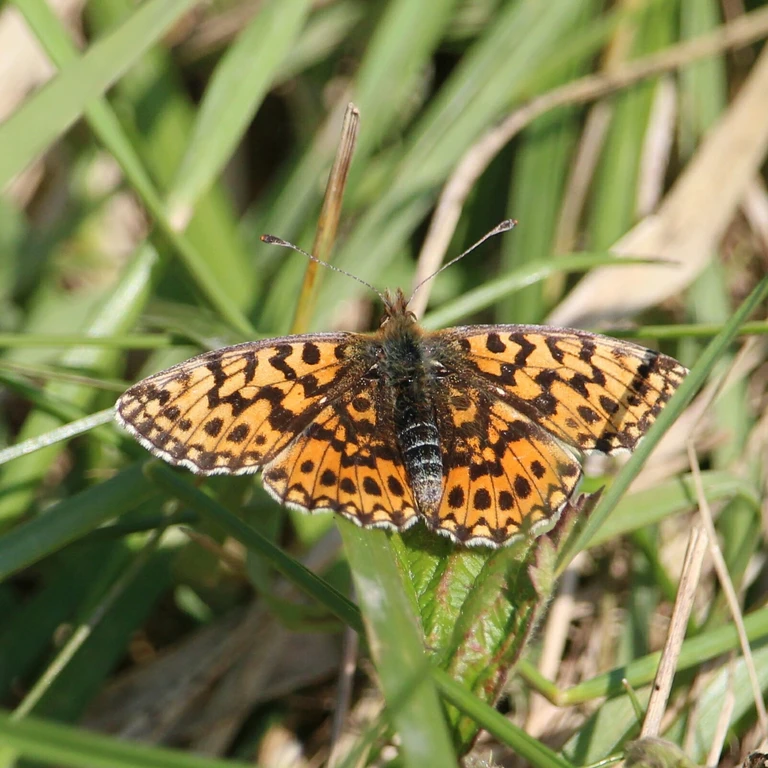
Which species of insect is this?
Boloria dia
